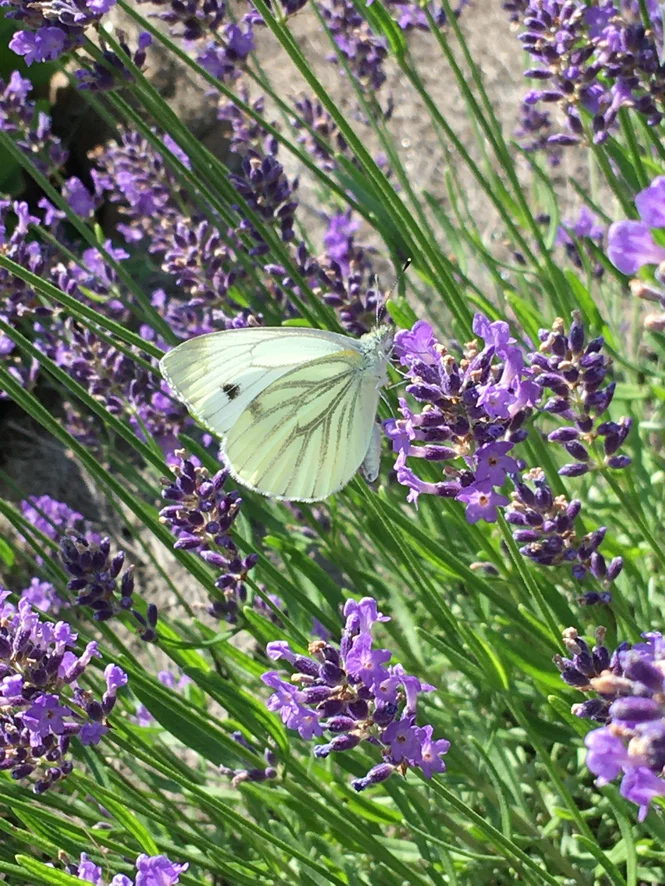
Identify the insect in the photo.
Pieris napi
